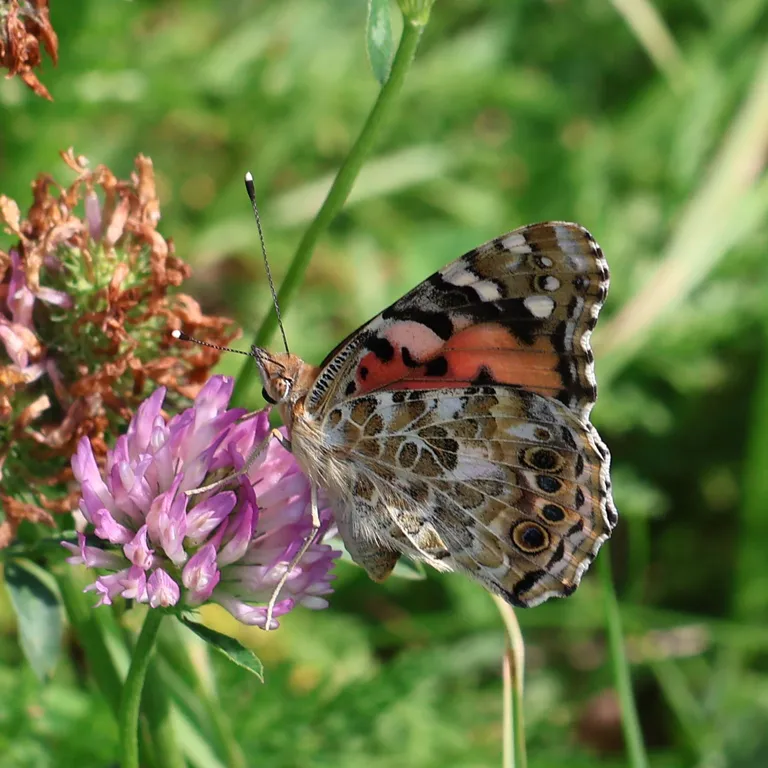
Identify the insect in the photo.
Vanessa cardui
